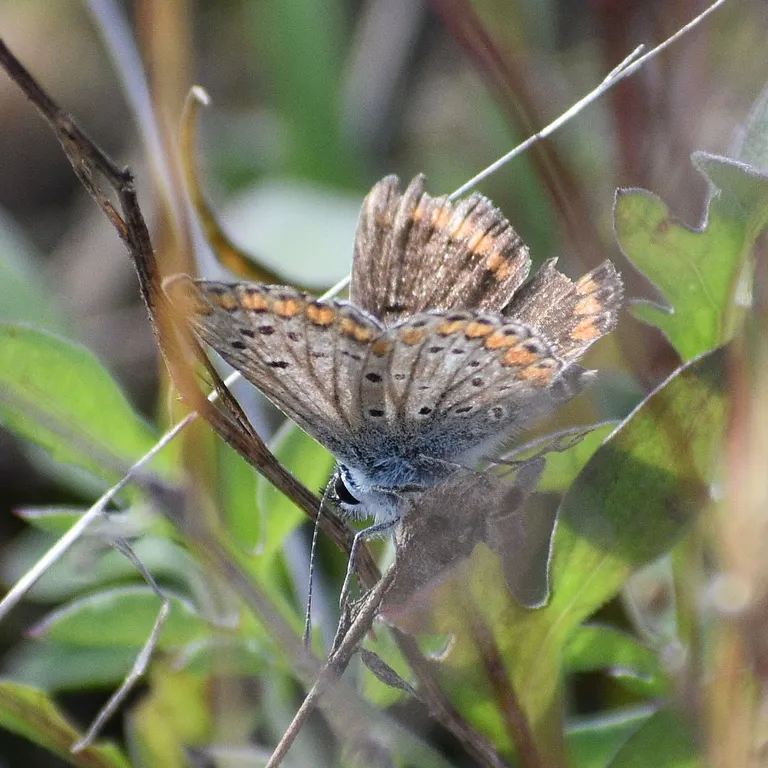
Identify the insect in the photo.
Aricia agestis/artaxerxes
